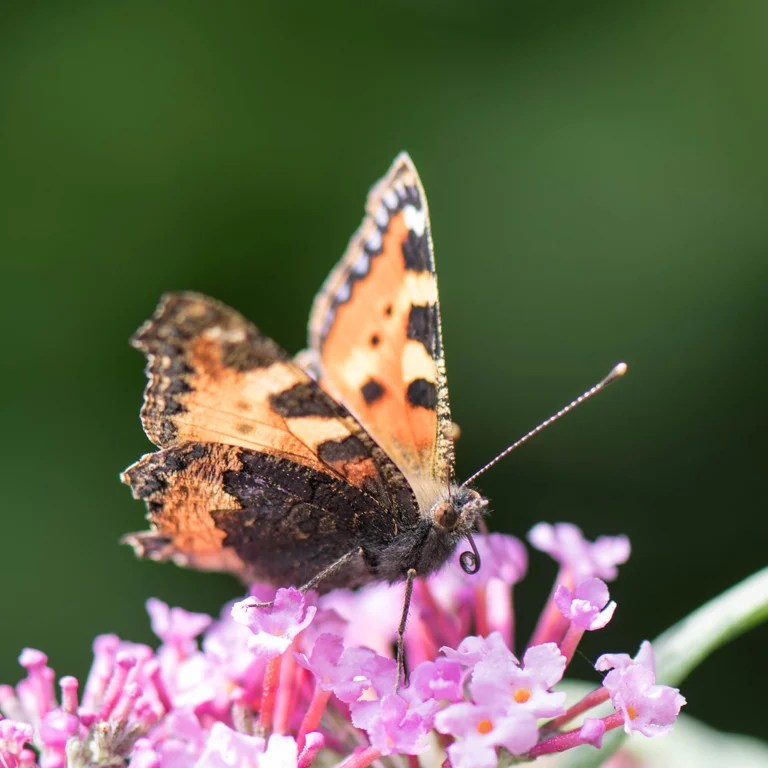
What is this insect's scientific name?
Aglais urticae
